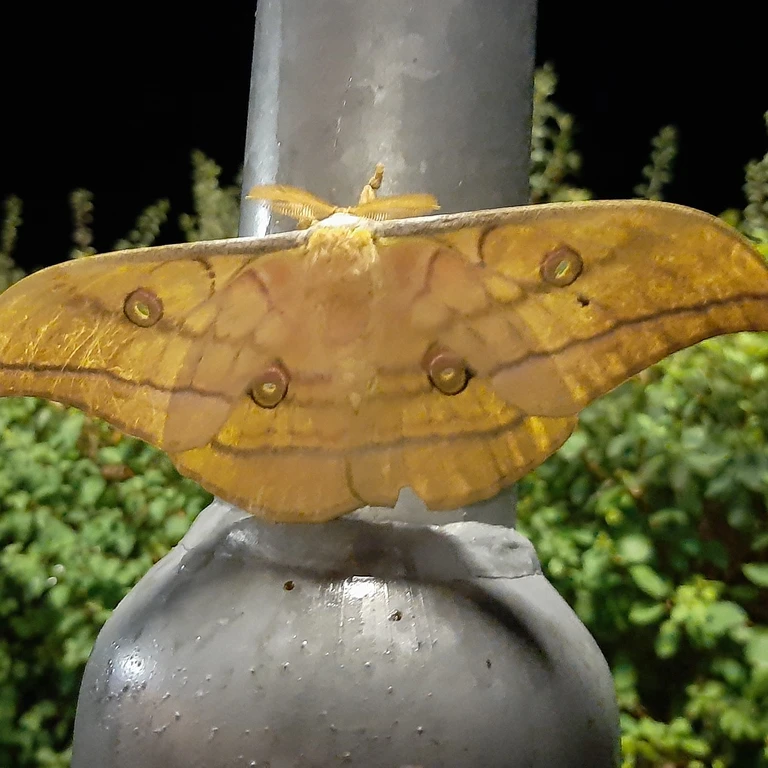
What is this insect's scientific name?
Antheraea yamamai
